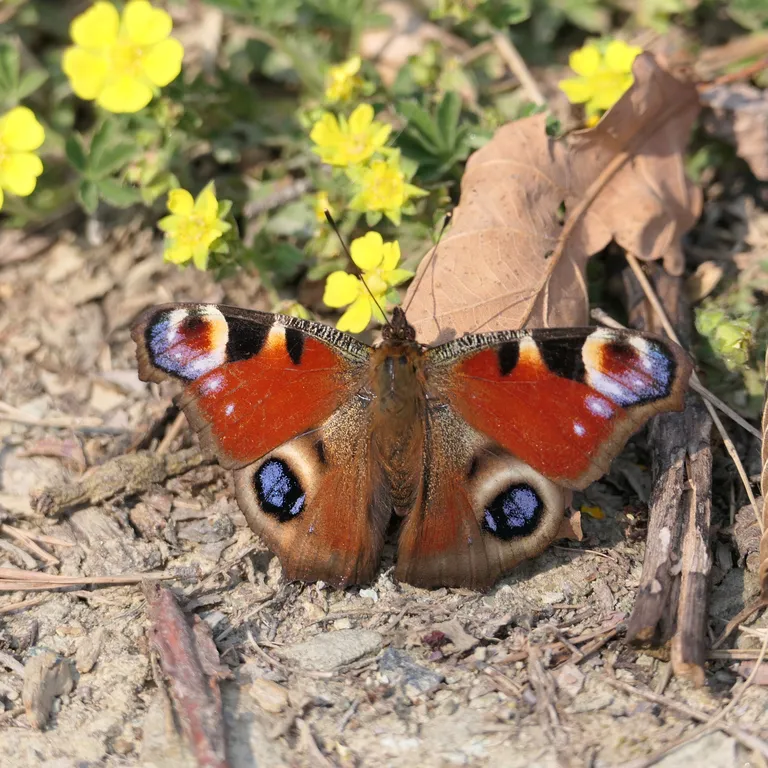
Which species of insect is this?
Aglais io
